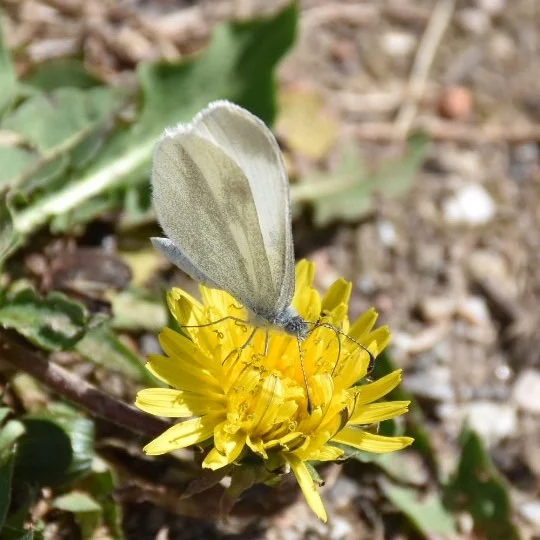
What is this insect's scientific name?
Leptidea sinapis/juvernica
